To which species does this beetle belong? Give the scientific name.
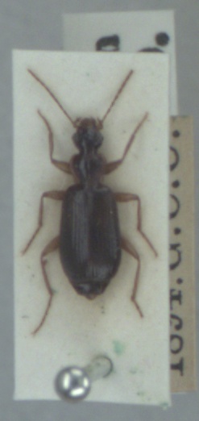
Dromius meridionalis
